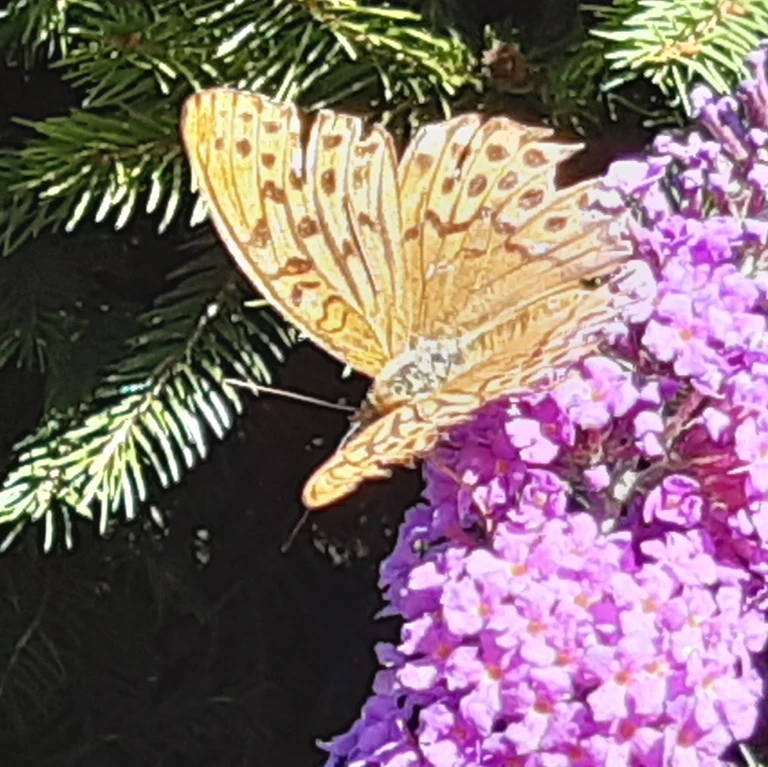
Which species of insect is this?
Argynnis paphia
